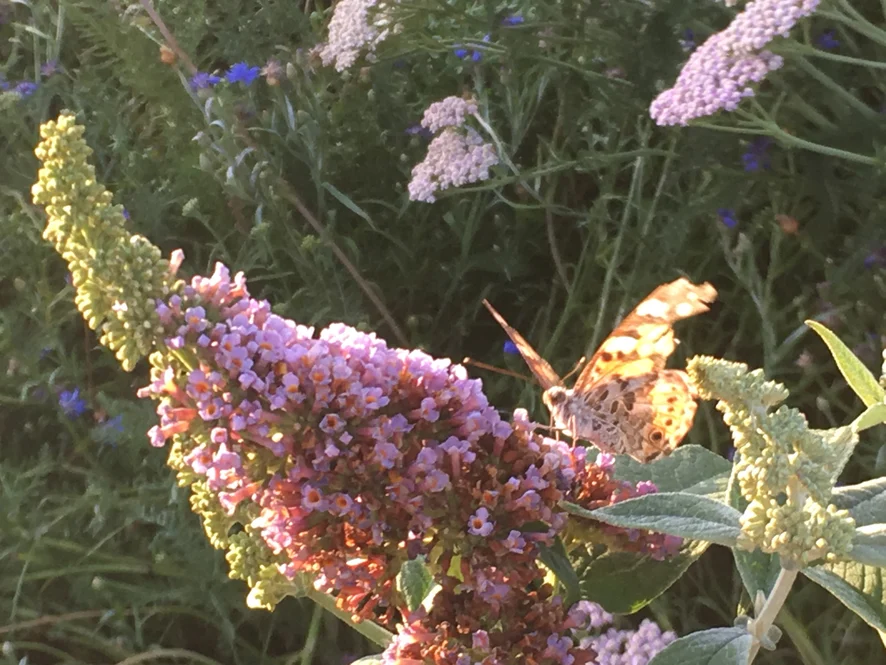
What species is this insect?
Vanessa cardui
